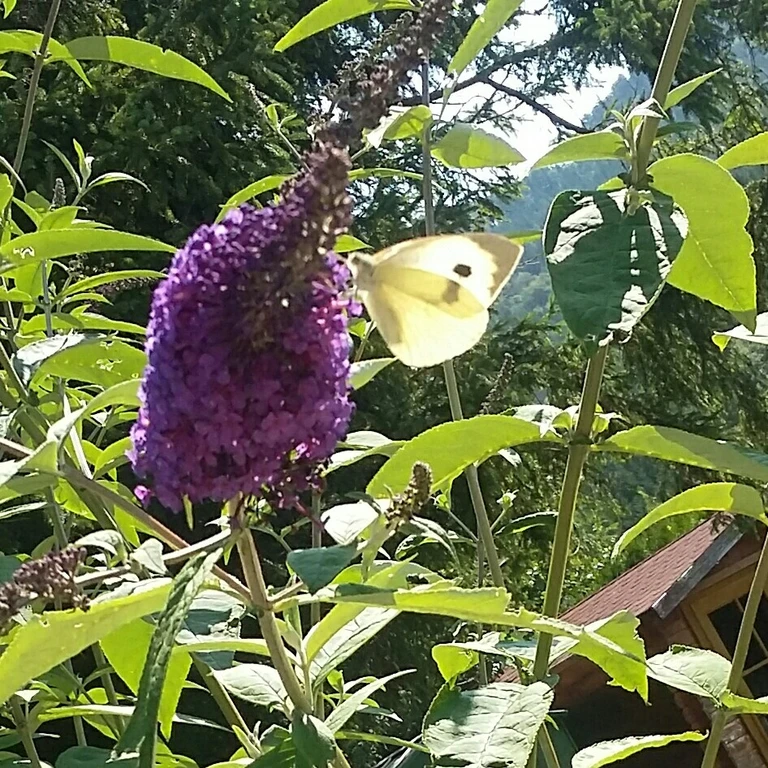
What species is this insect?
Pieris brassicae
